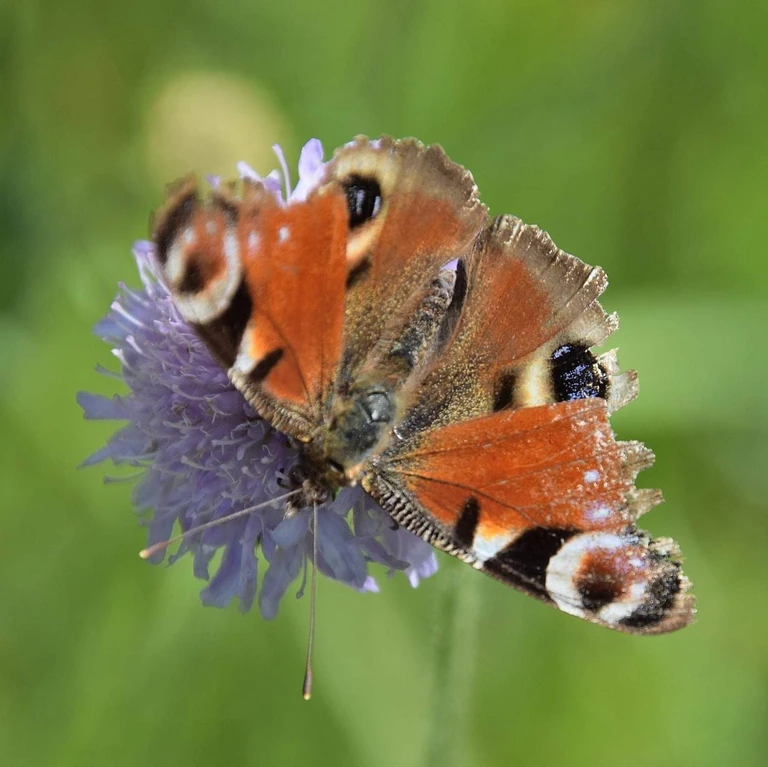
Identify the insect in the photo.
Aglais io
